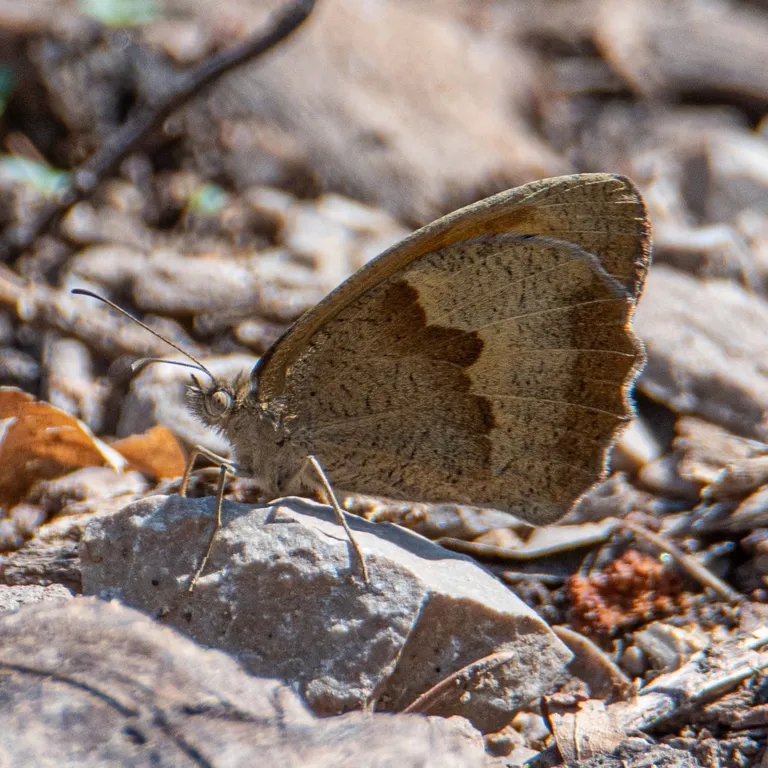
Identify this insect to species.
Maniola jurtina
